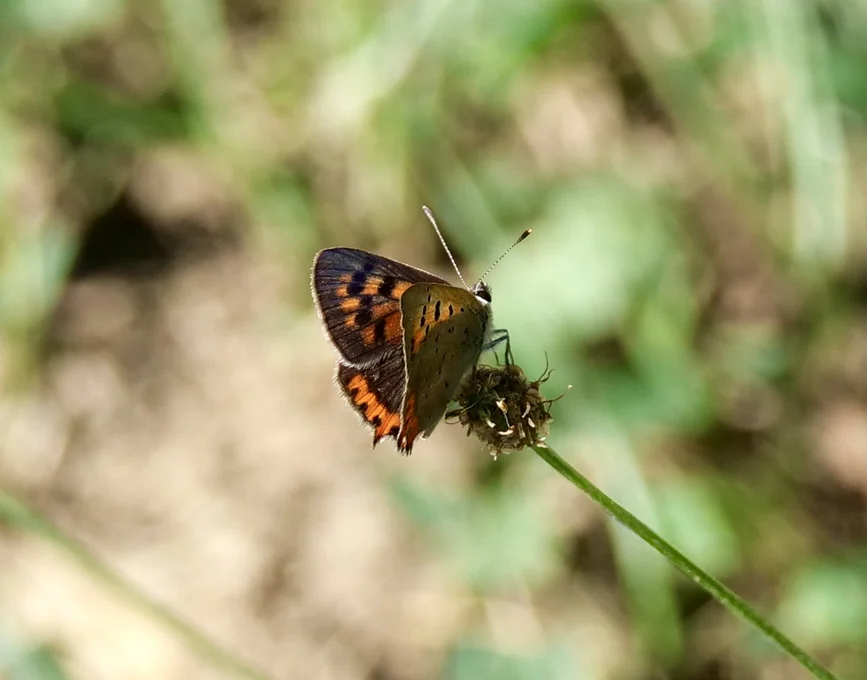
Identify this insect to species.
Lycaena phlaeas
